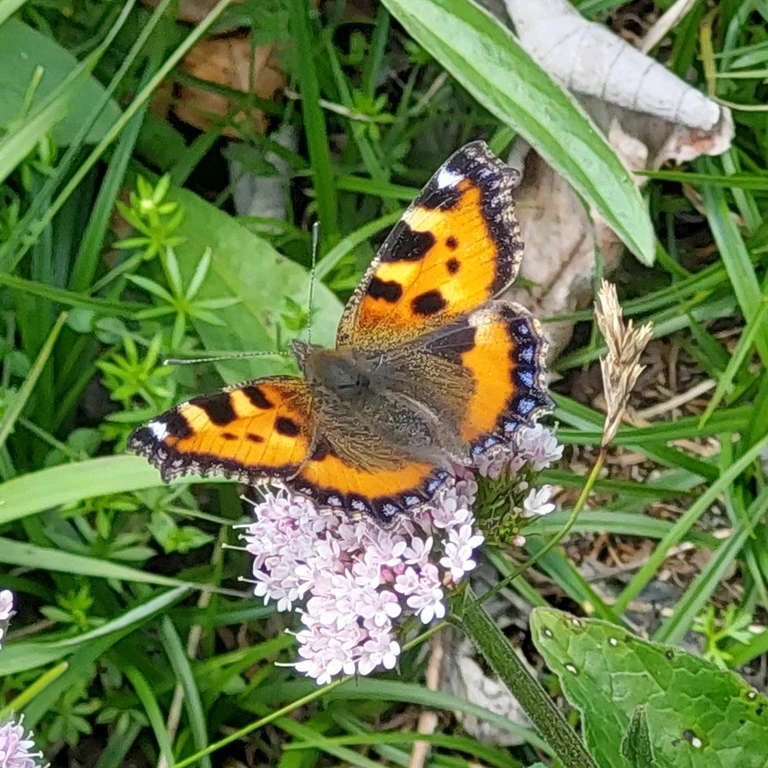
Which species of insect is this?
Aglais urticae
